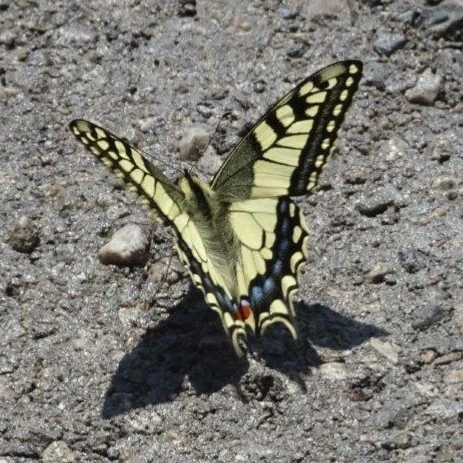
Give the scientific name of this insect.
Papilio machaon
